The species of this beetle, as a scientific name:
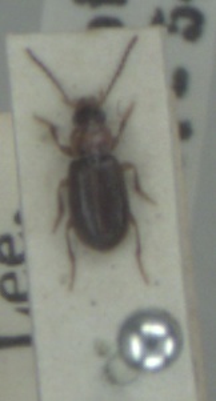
Acupalpus dubius
